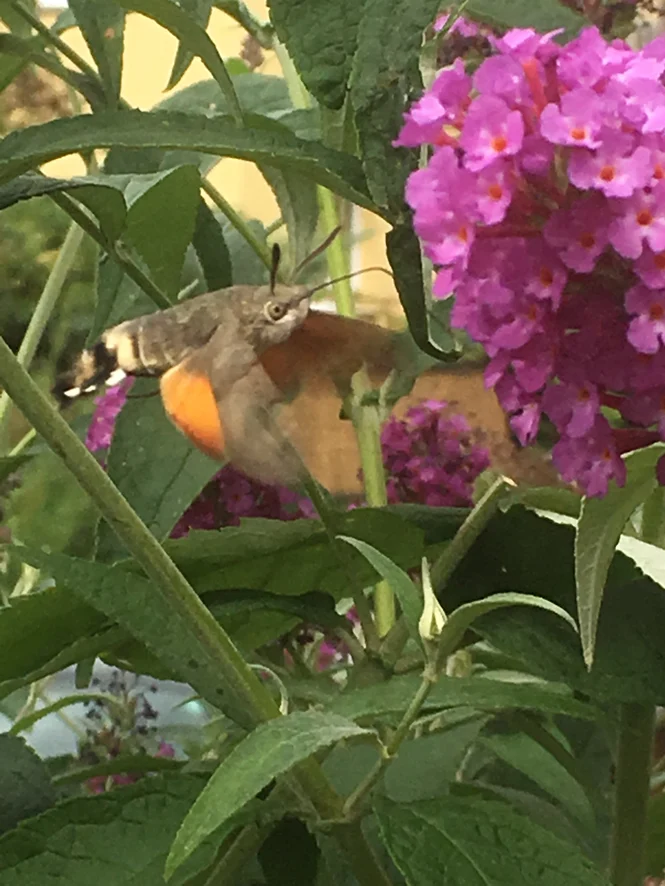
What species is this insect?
Macroglossum stellatarum
